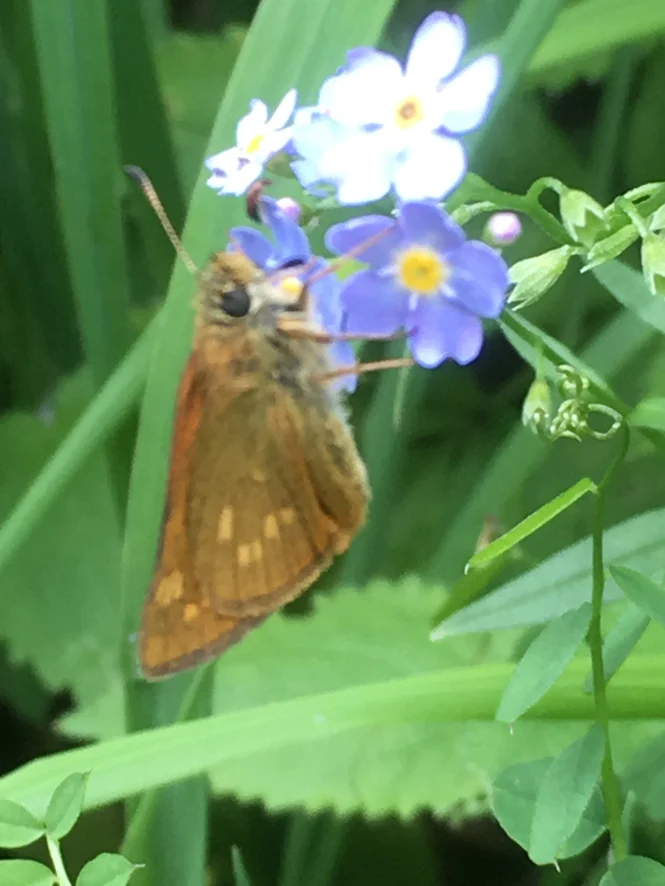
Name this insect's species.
Ochlodes sylvanus (also Ochlodes venata)
